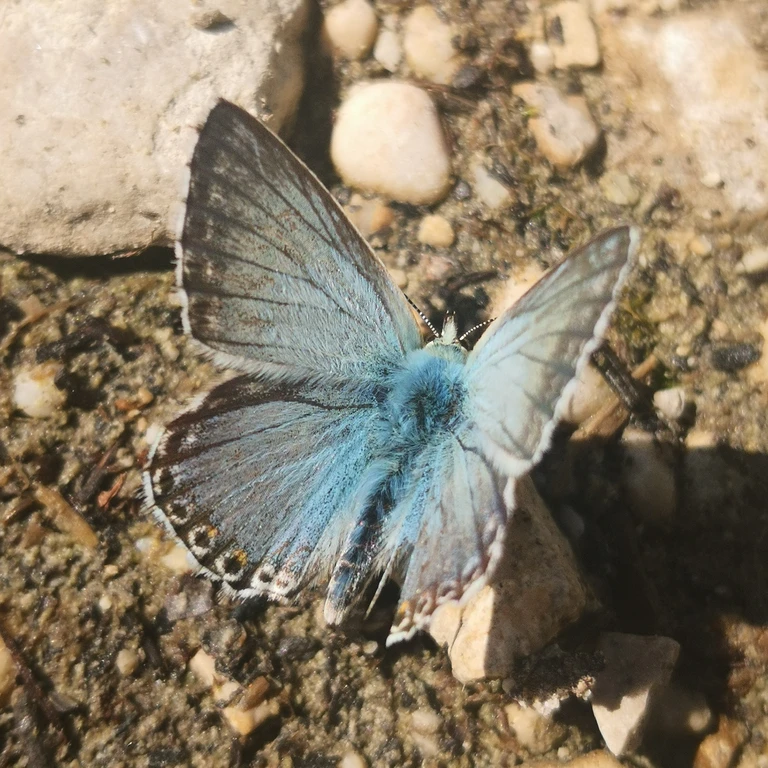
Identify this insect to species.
Lysandra coridon
